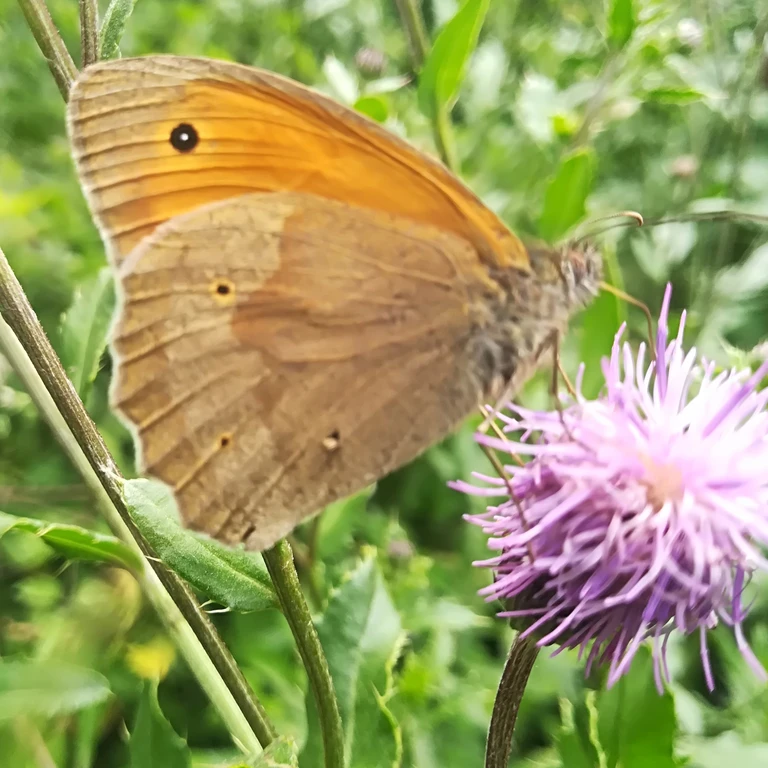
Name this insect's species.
Maniola jurtina
